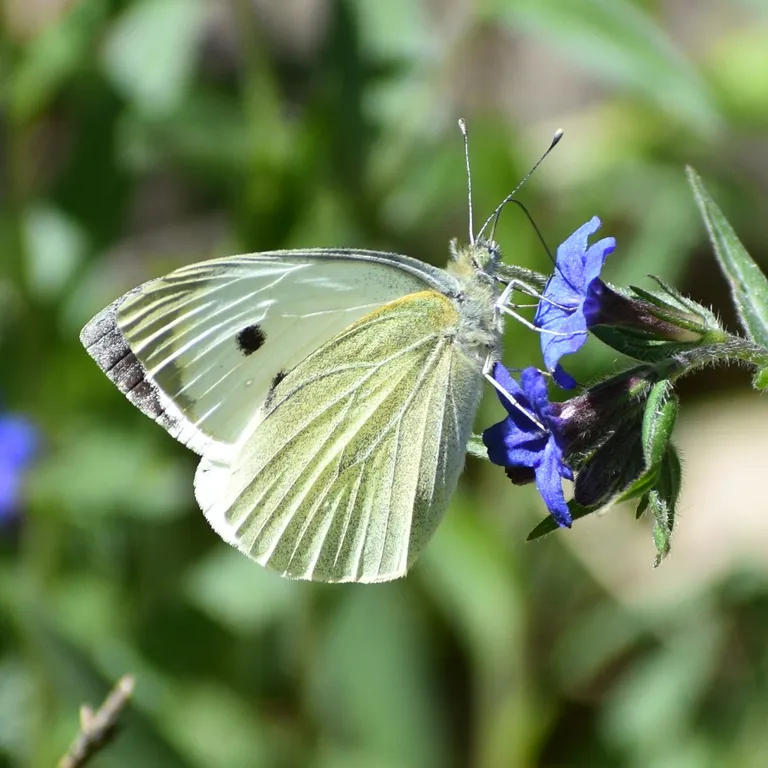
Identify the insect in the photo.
Pieris brassicae
